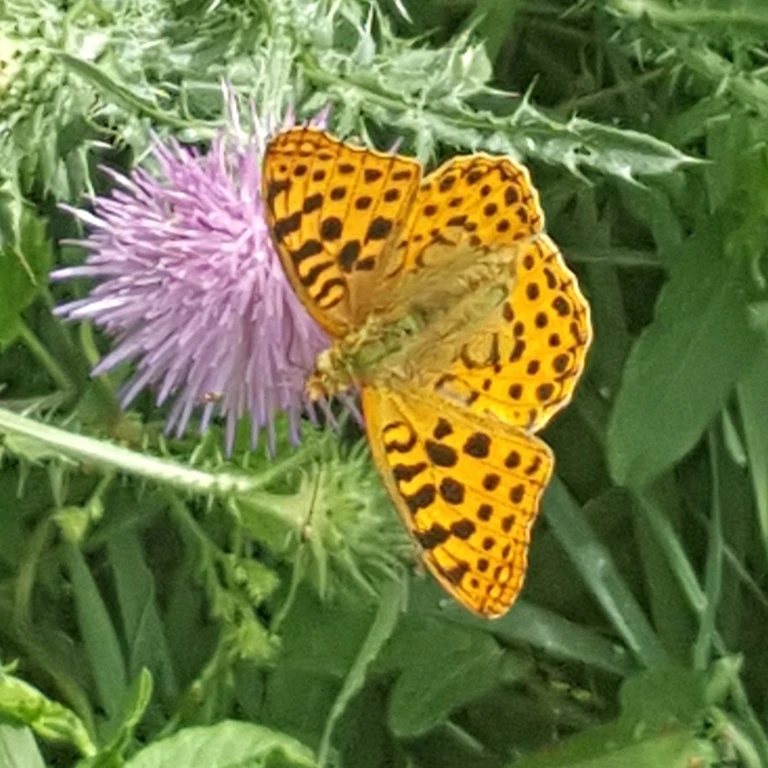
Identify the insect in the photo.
Issoria lathonia
